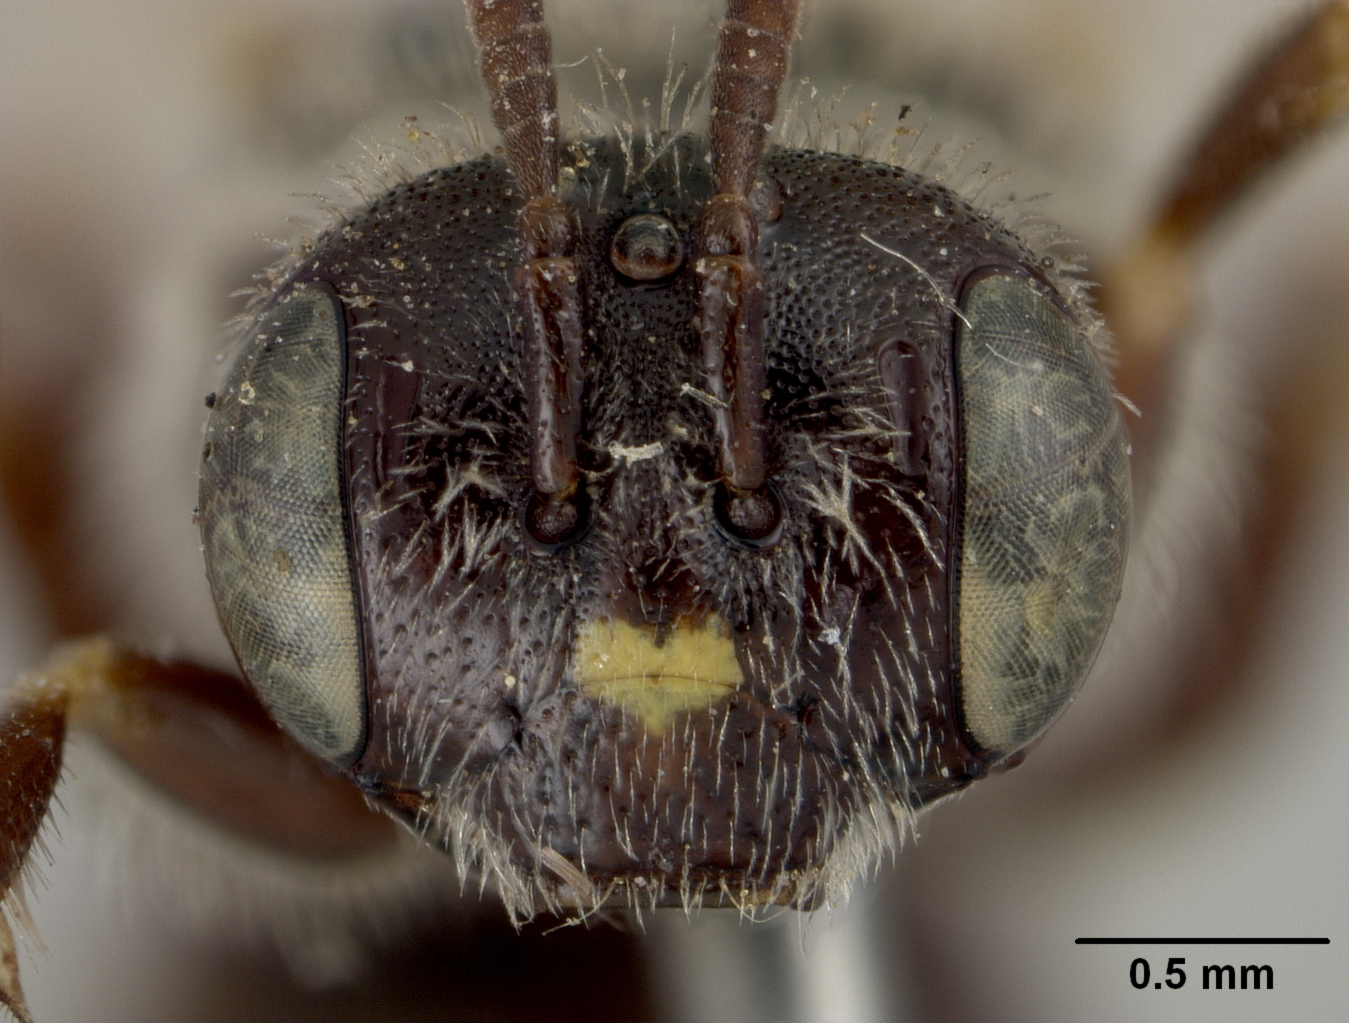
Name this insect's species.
Calliopsis renimaculatus
